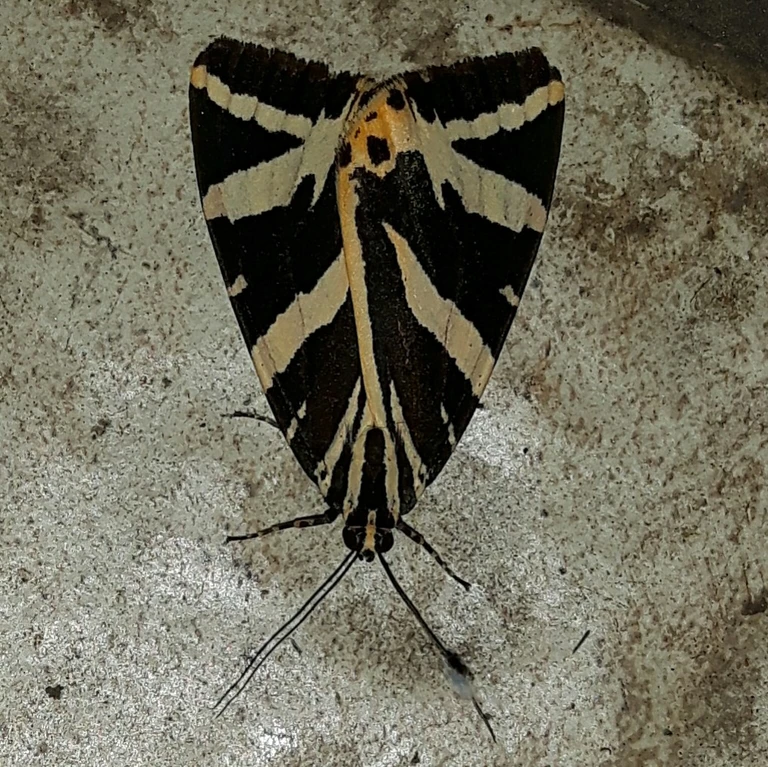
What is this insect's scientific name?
Euplagia quadripunctaria
